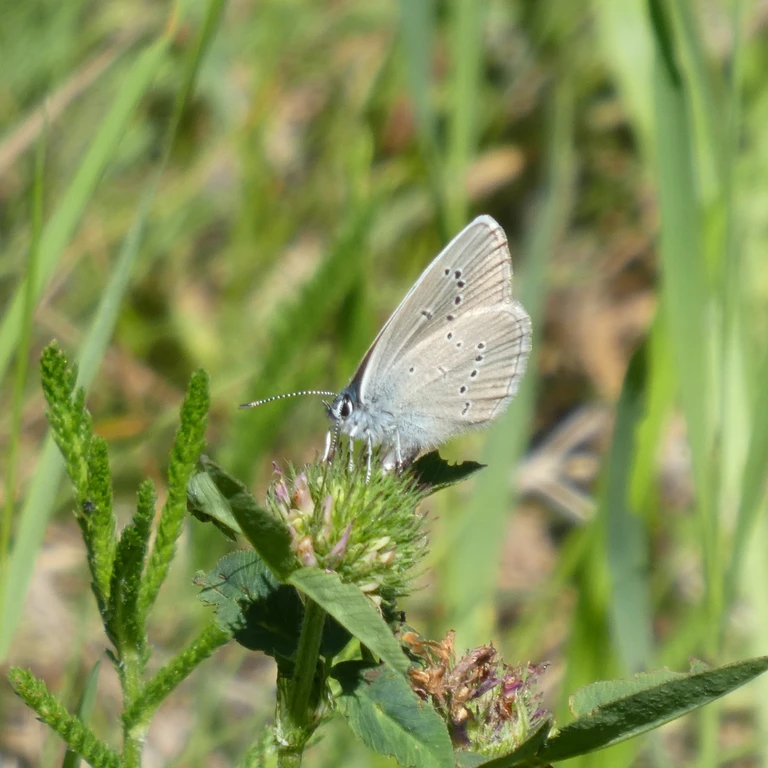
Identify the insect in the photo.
Cyaniris semiargus
